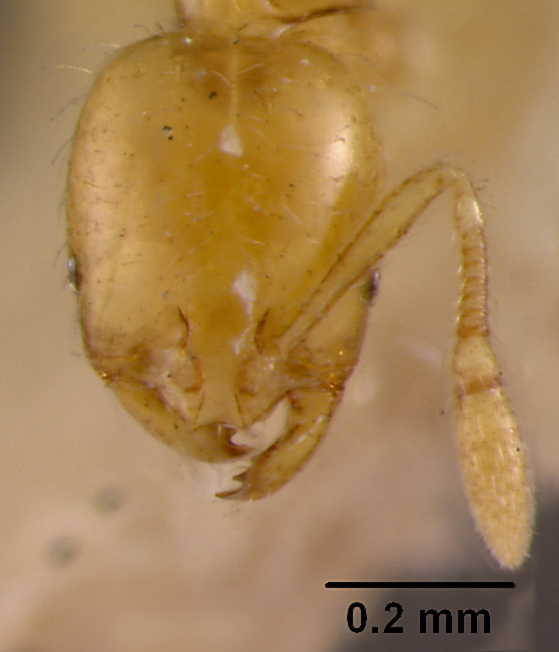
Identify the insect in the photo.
Solenopsis helena
